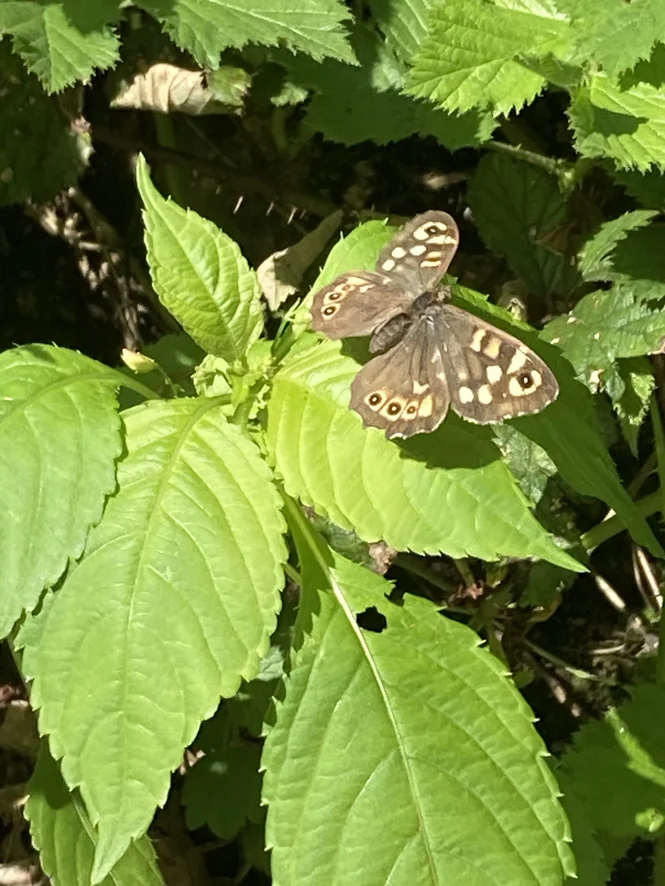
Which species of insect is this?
Pararge aegeria
